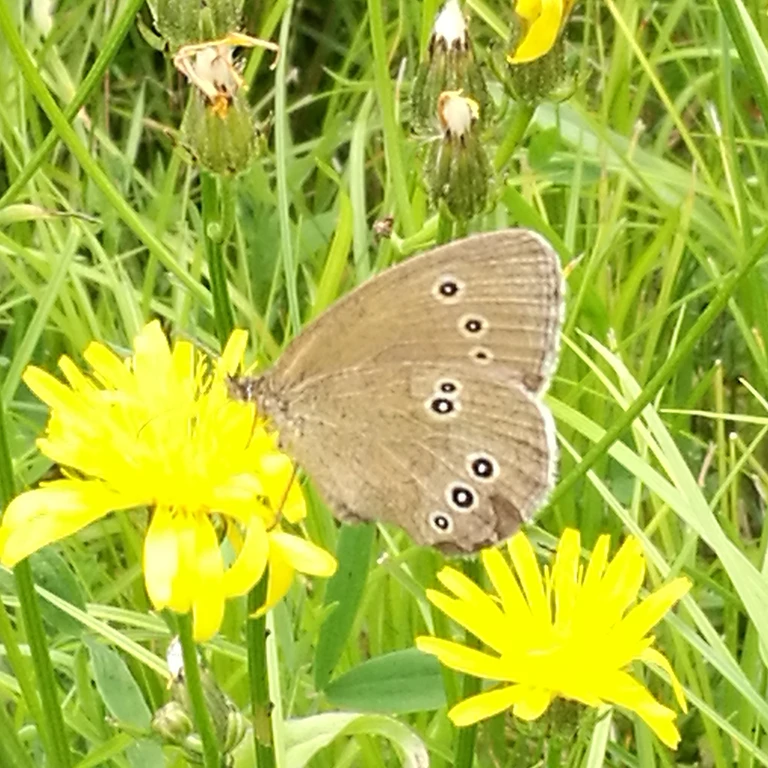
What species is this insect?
Aphantopus hyperantus
